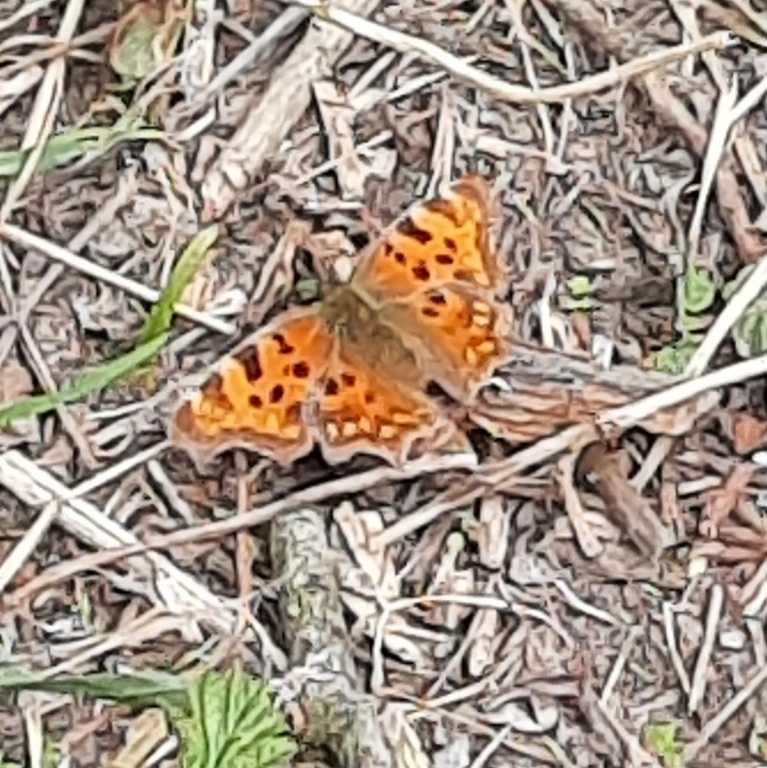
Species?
Polygonia c-album
